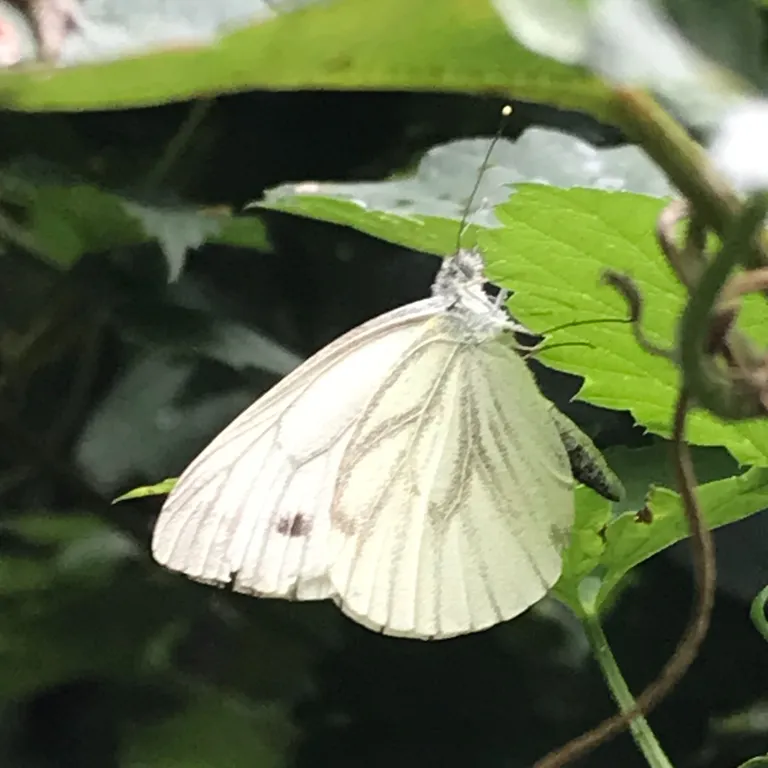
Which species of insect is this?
Pieris napi
